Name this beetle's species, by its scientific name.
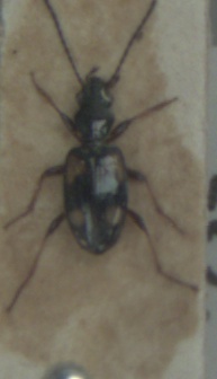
Bembidion illigeri
